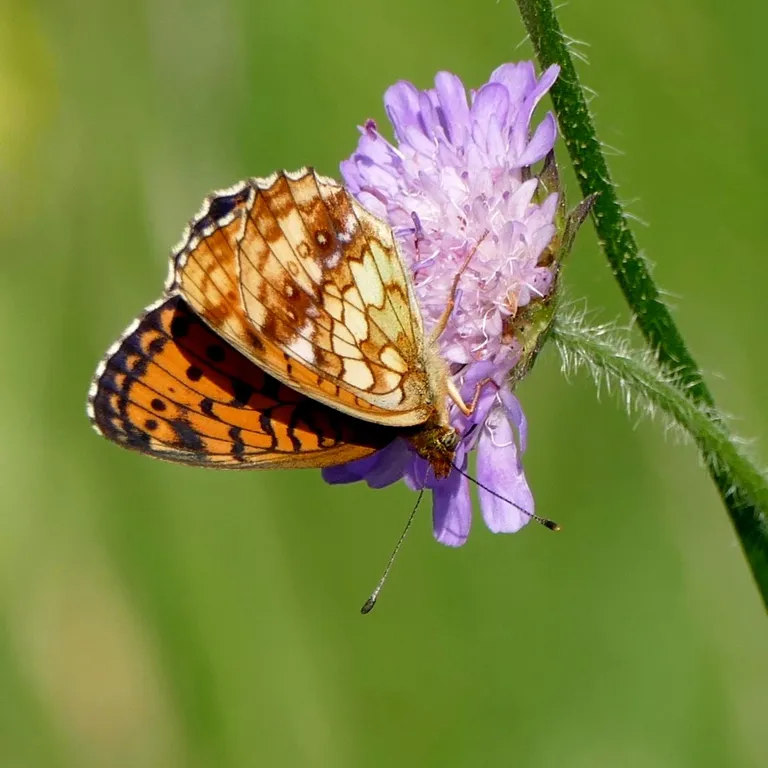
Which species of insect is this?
Brenthis ino
